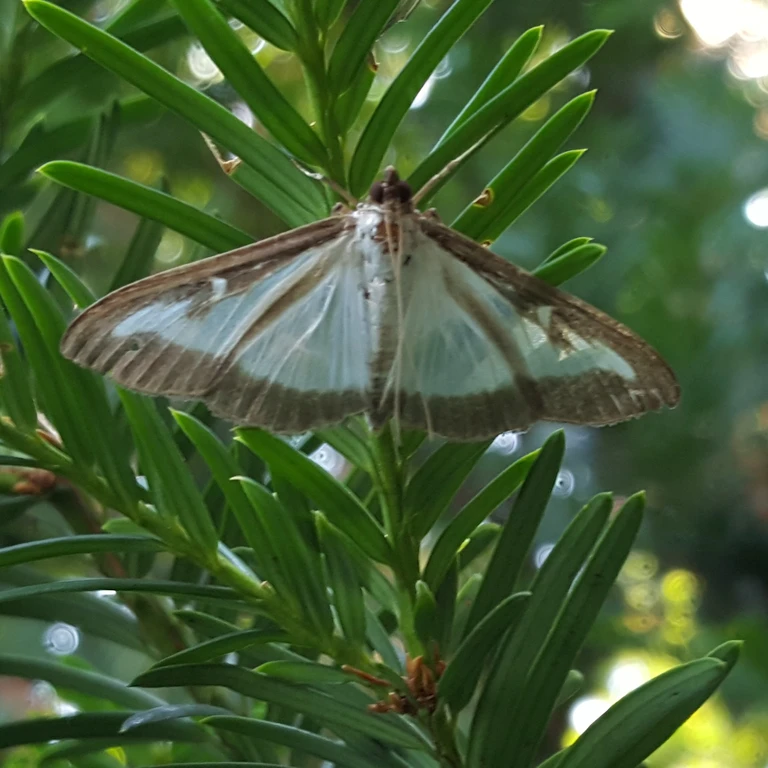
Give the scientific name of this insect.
Cydalima perspectalis
